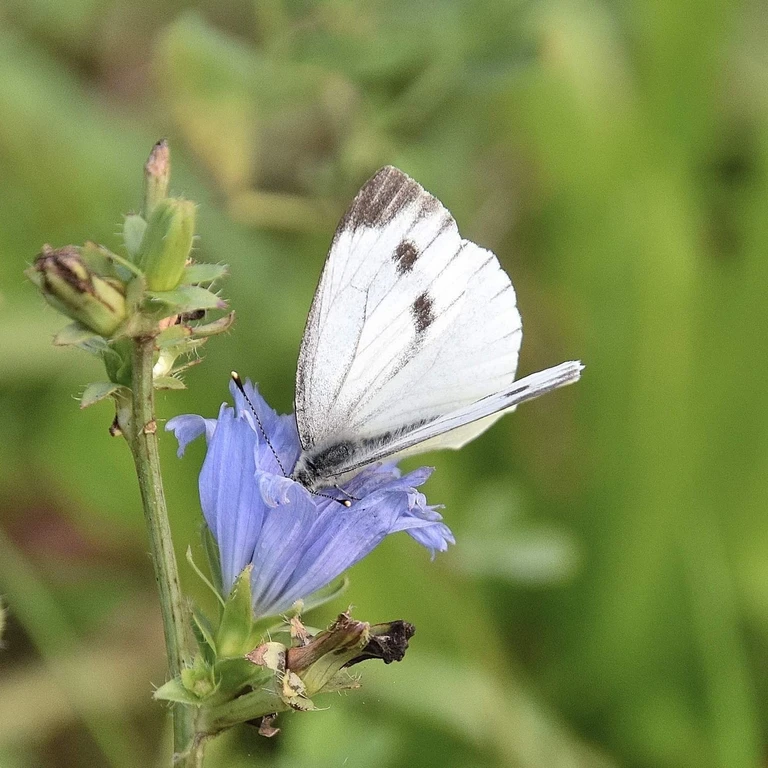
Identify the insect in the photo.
Pieris napi
